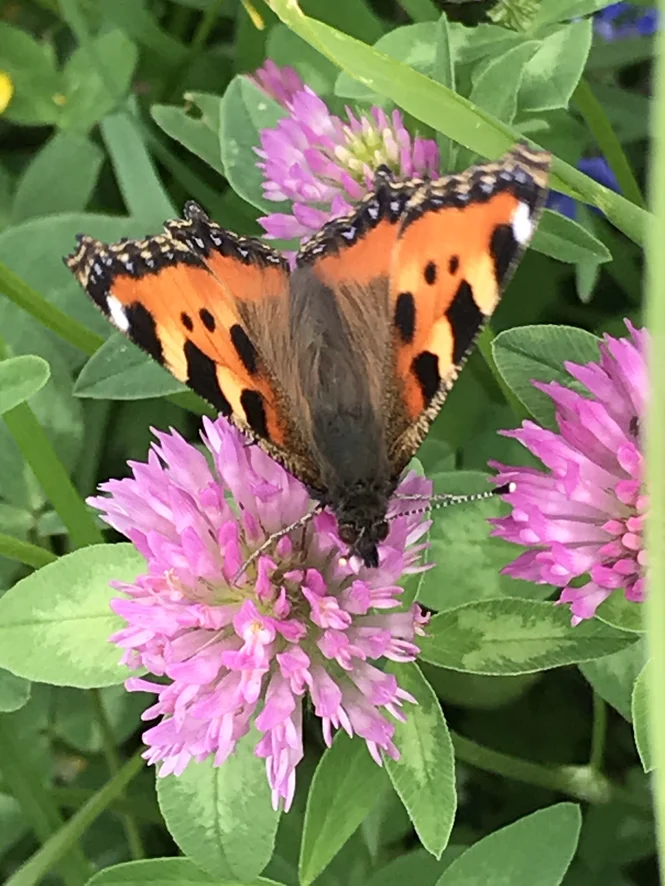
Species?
Aglais urticae
